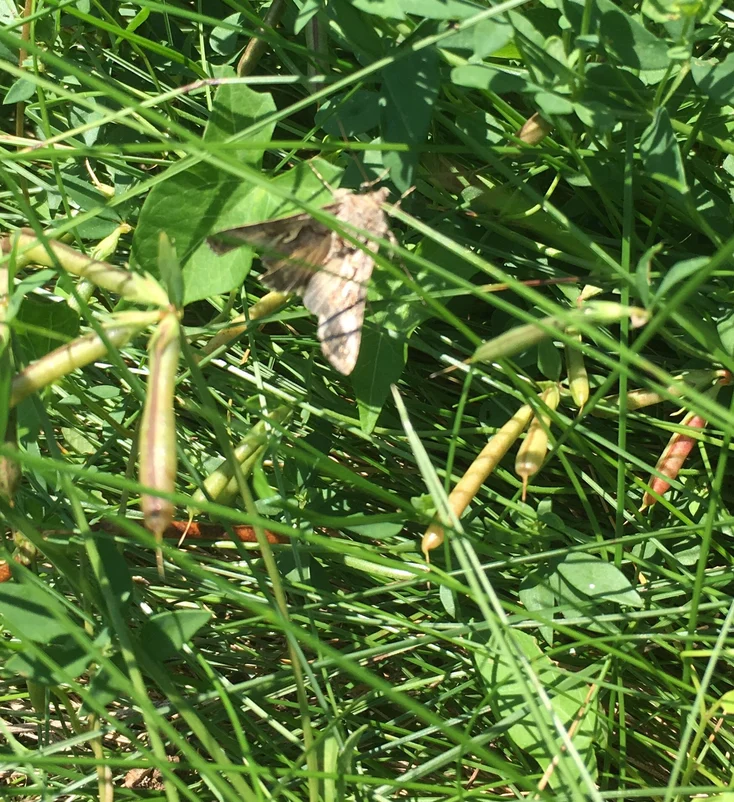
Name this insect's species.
Autographa gamma
